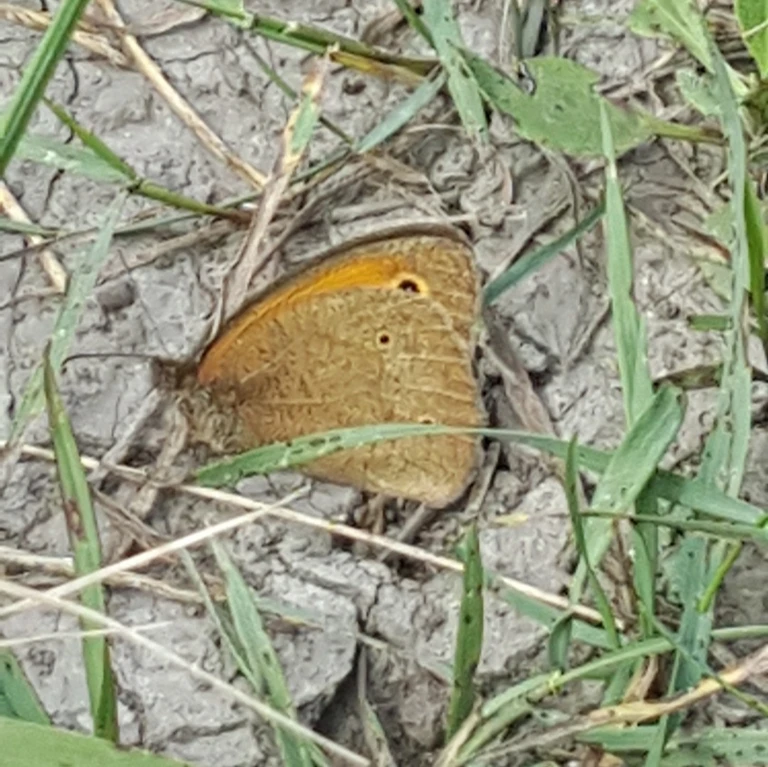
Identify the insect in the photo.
Maniola jurtina
